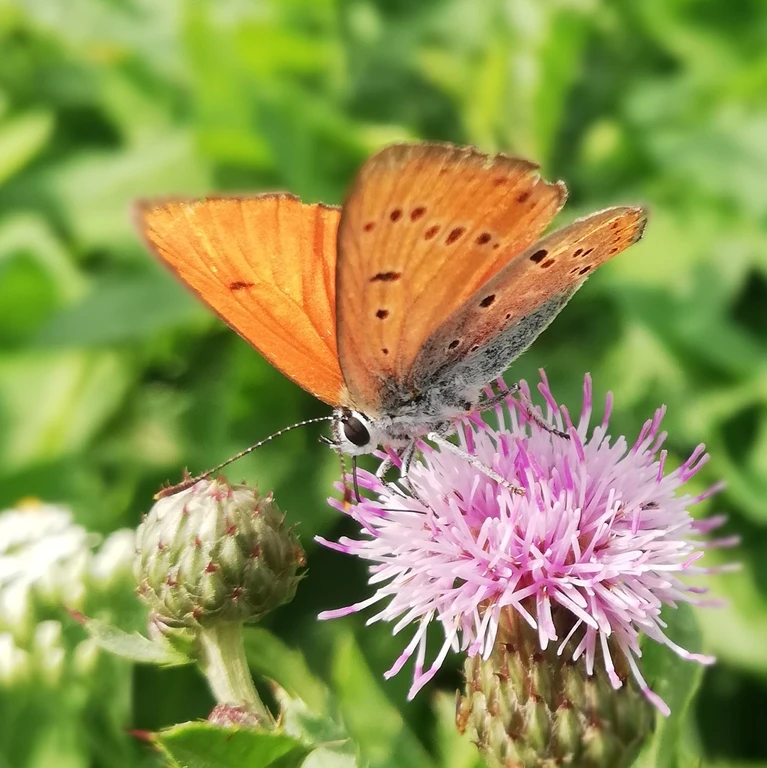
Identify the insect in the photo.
Lycaena dispar
